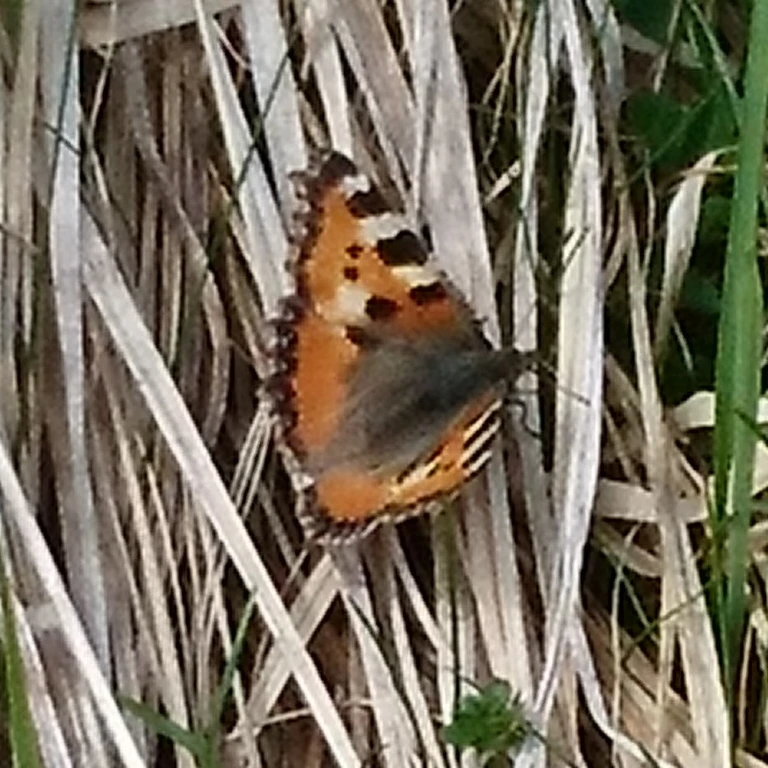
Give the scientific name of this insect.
Aglais urticae
